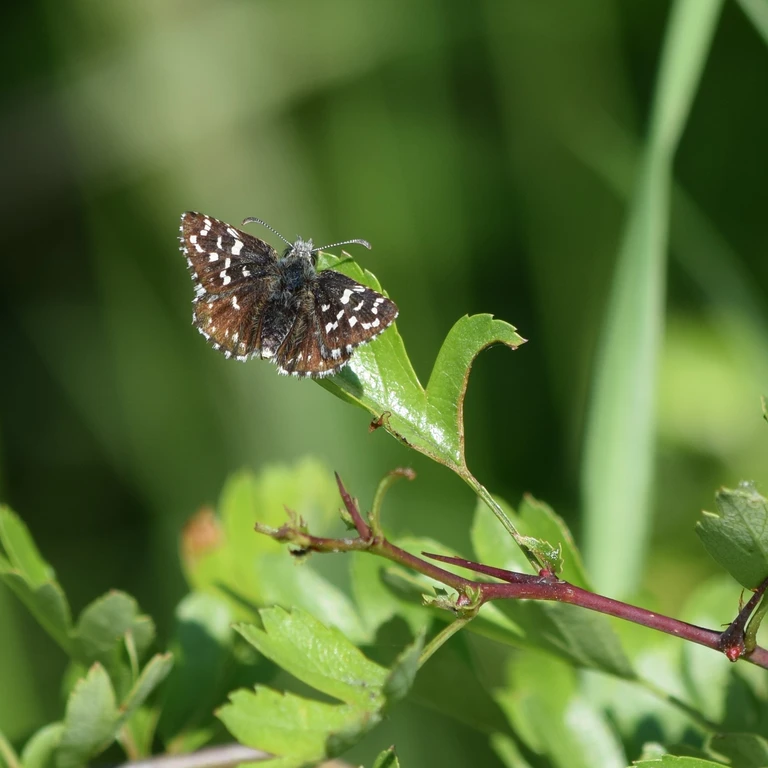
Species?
Pyrgus malvae
